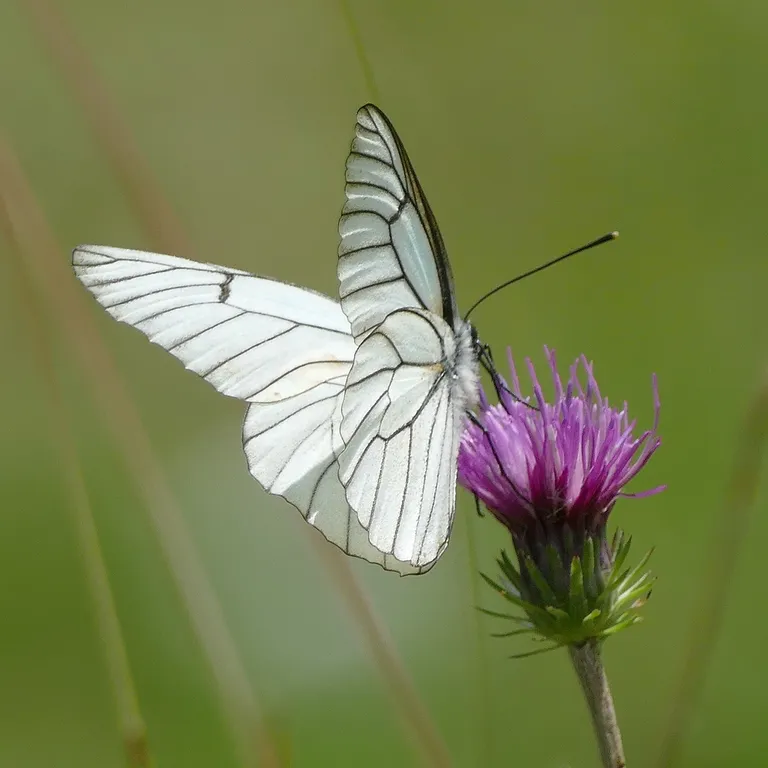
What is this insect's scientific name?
Aporia crataegi
